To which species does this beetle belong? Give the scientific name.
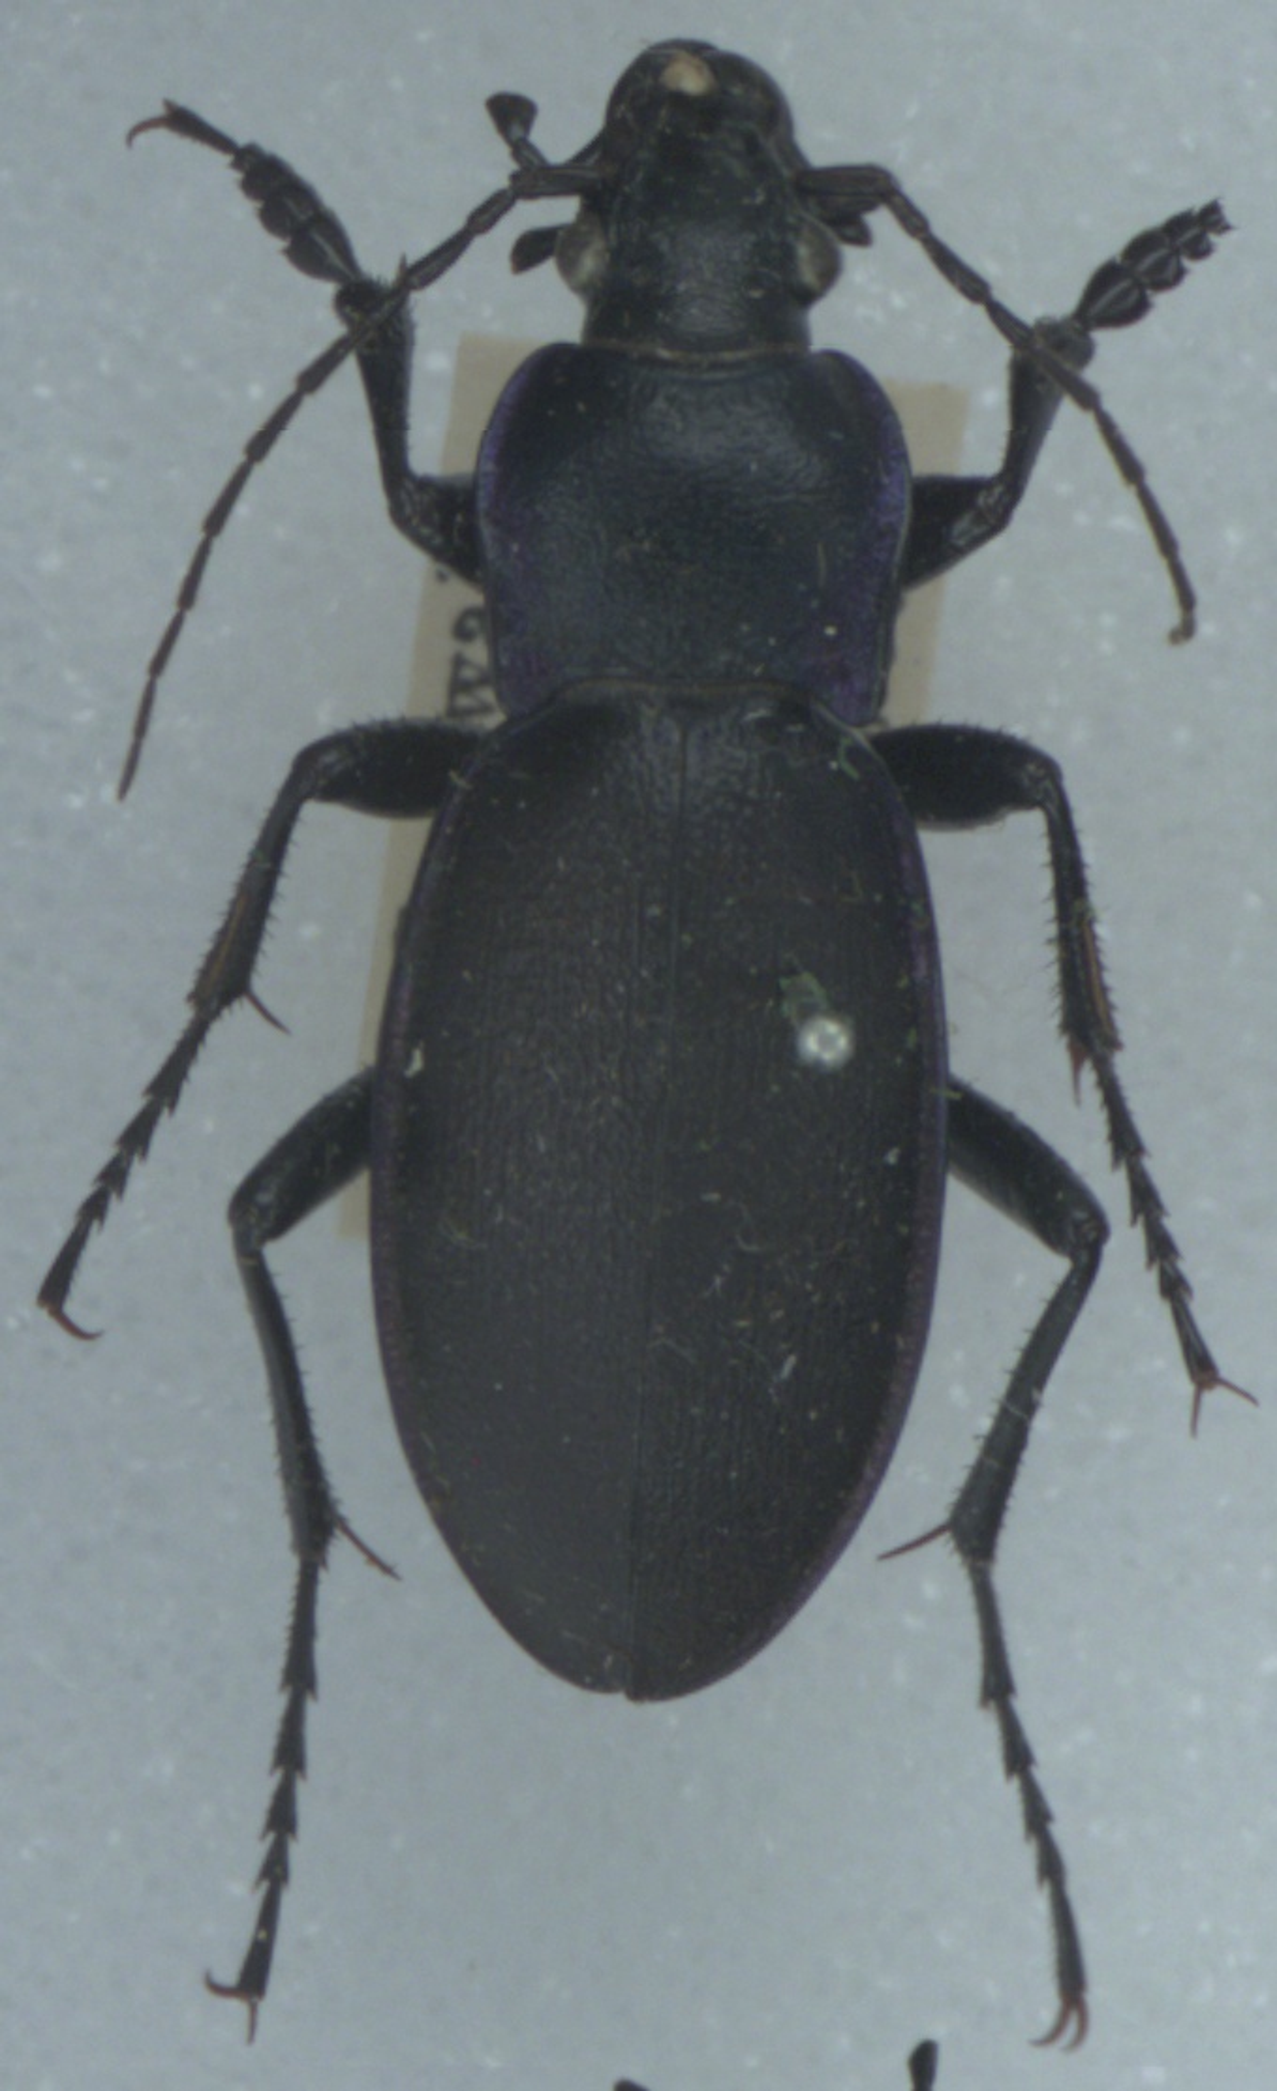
Carabus violaceus
